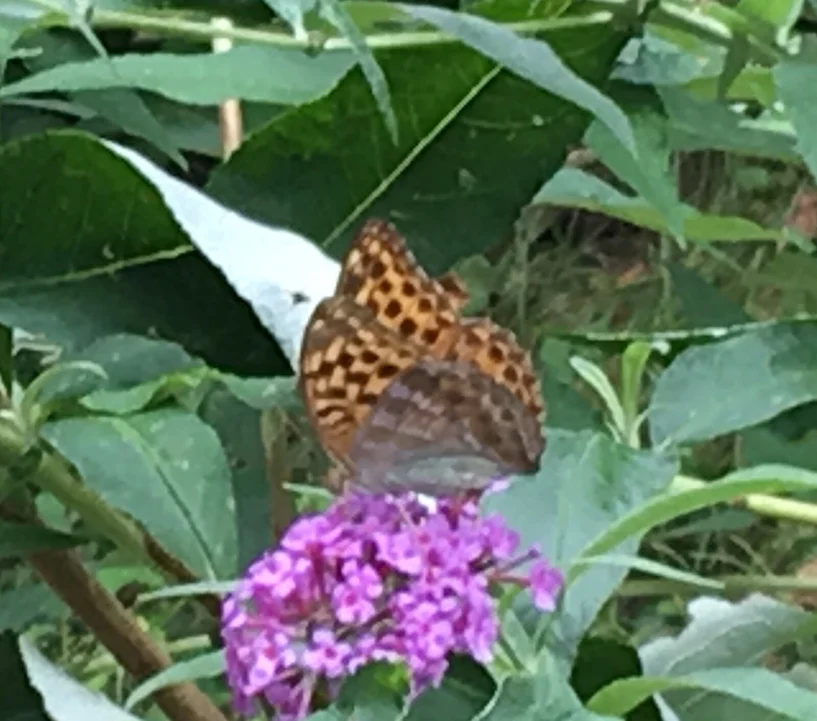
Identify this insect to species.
Argynnis paphia
